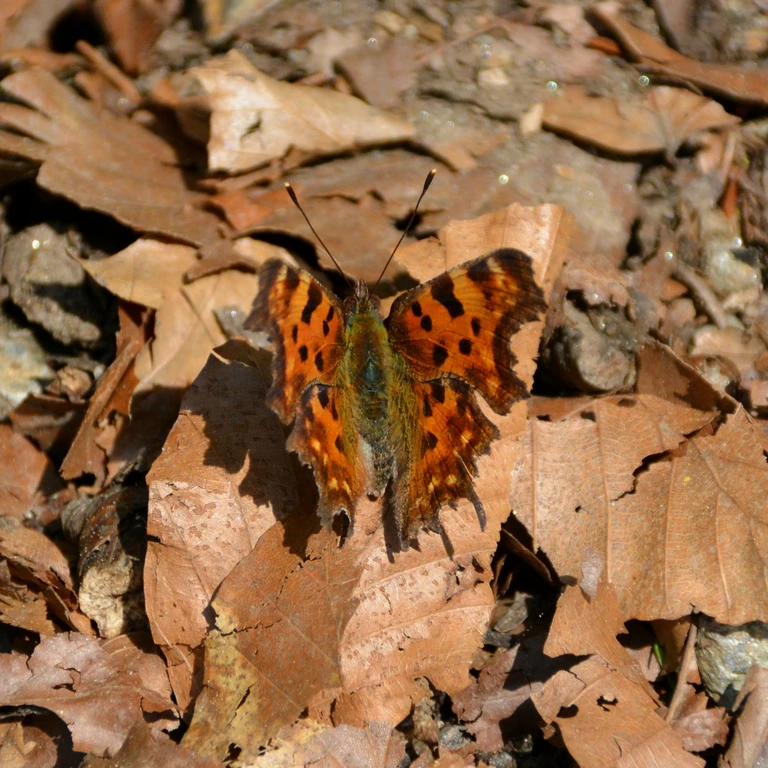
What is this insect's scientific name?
Polygonia c-album
